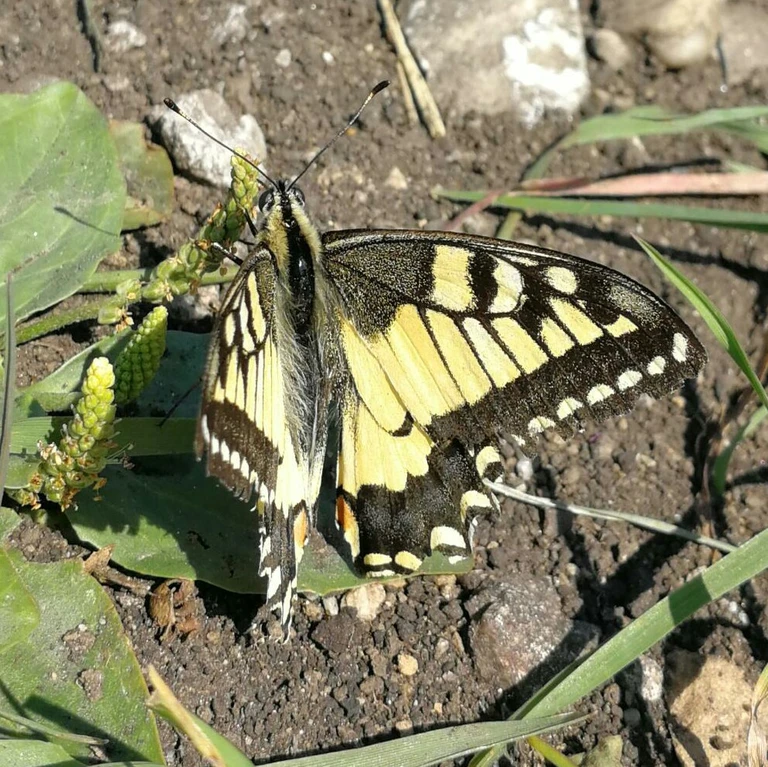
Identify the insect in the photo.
Papilio machaon
